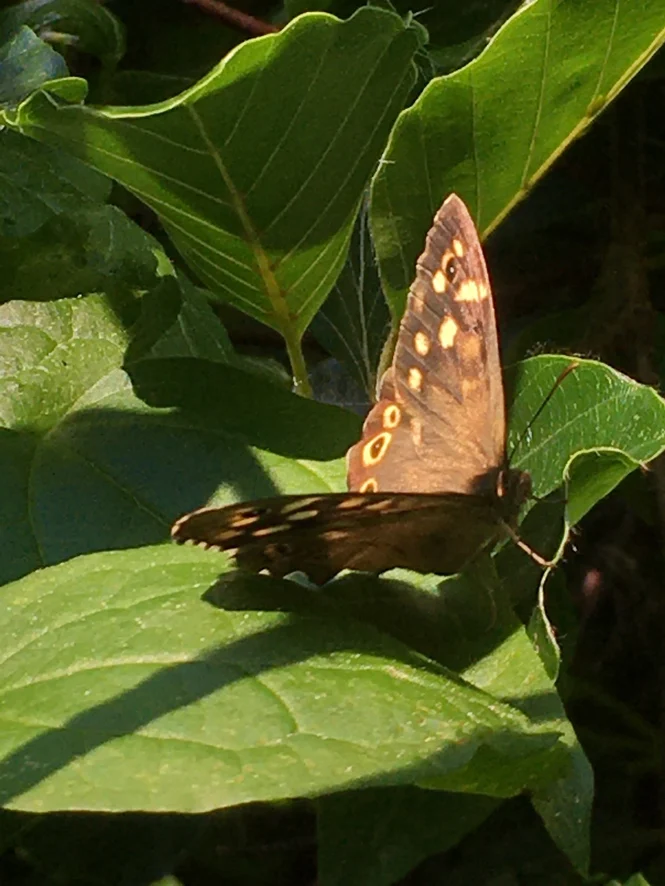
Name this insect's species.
Pararge aegeria
